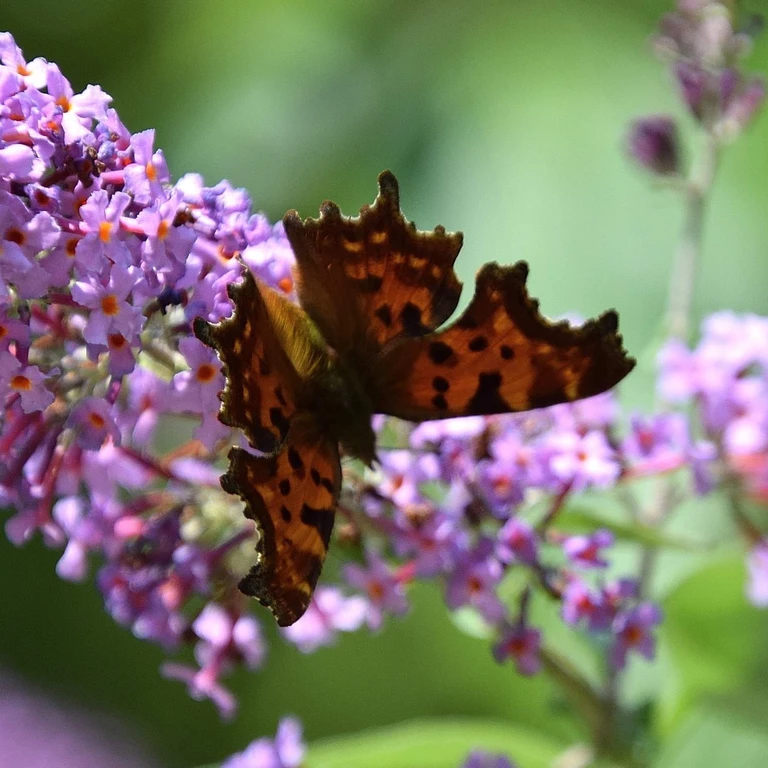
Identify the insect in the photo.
Polygonia c-album
